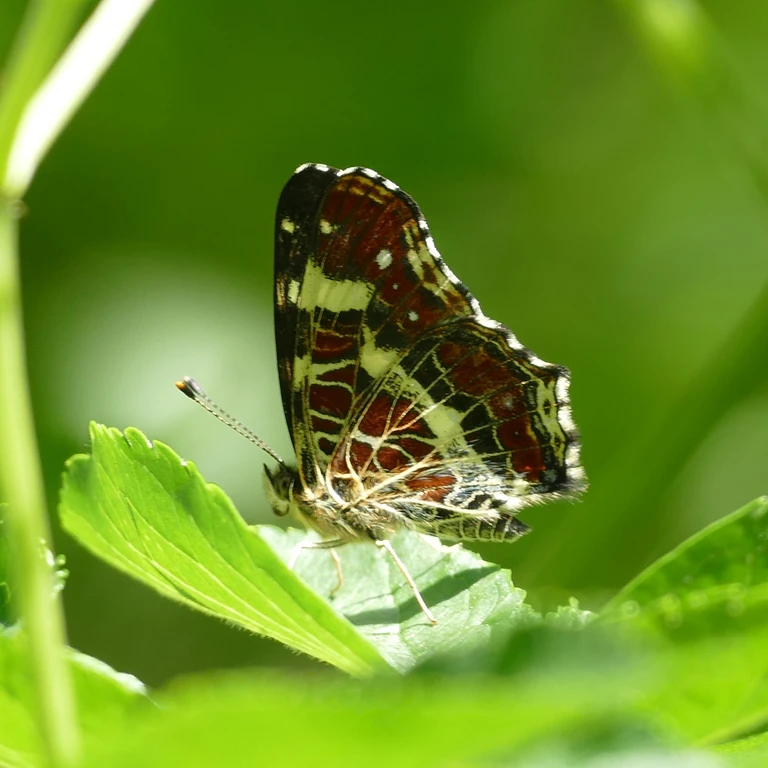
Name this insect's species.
Araschnia levana
